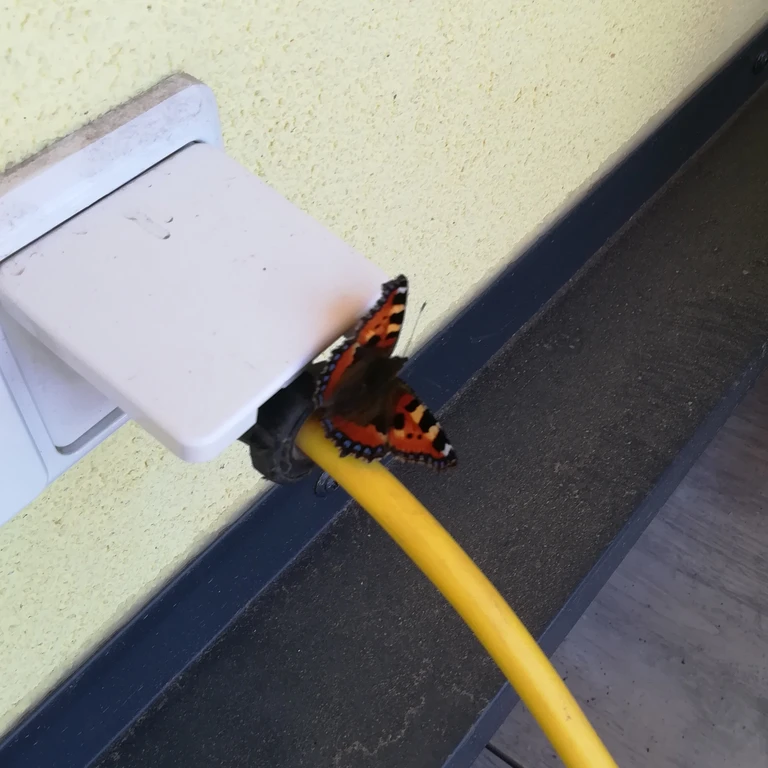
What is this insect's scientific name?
Aglais urticae
